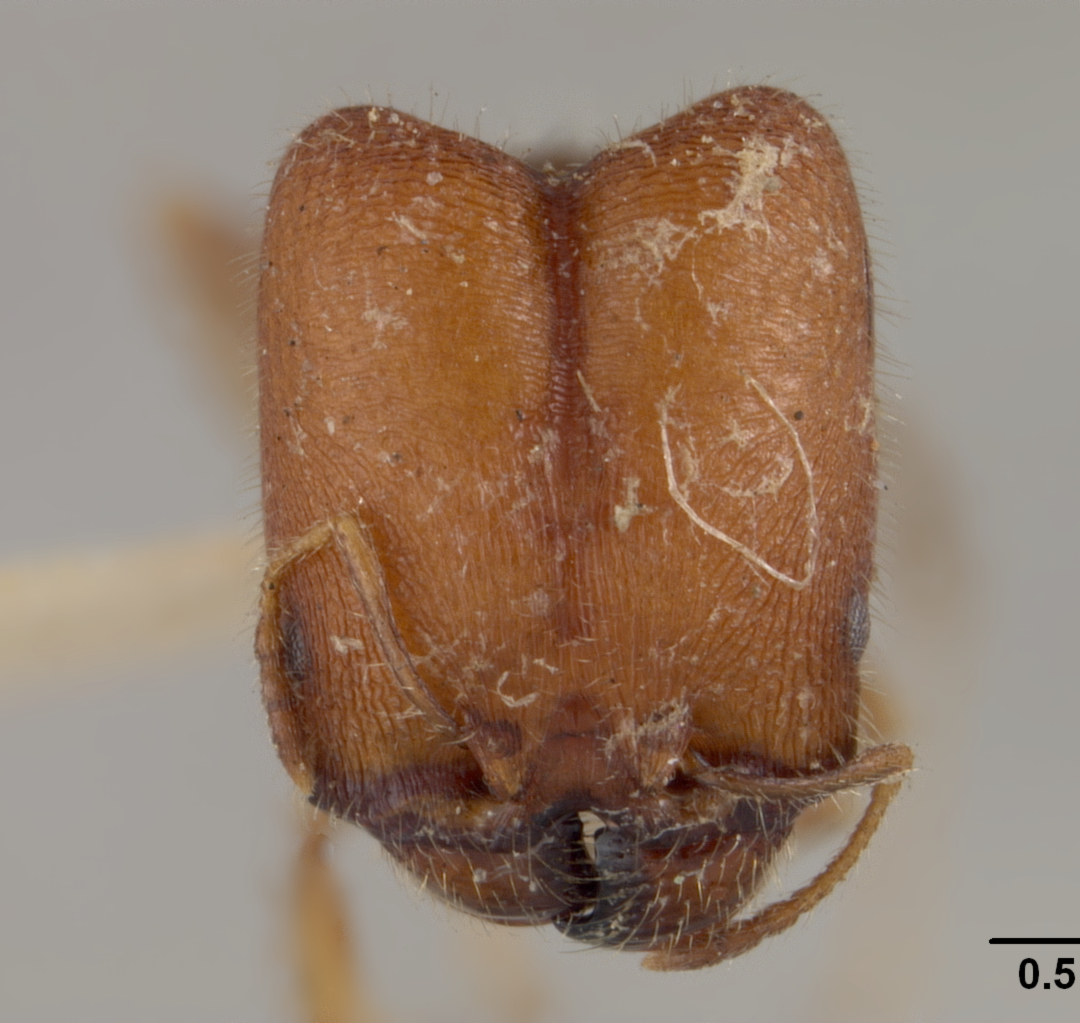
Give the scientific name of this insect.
Pheidole rugifrons
